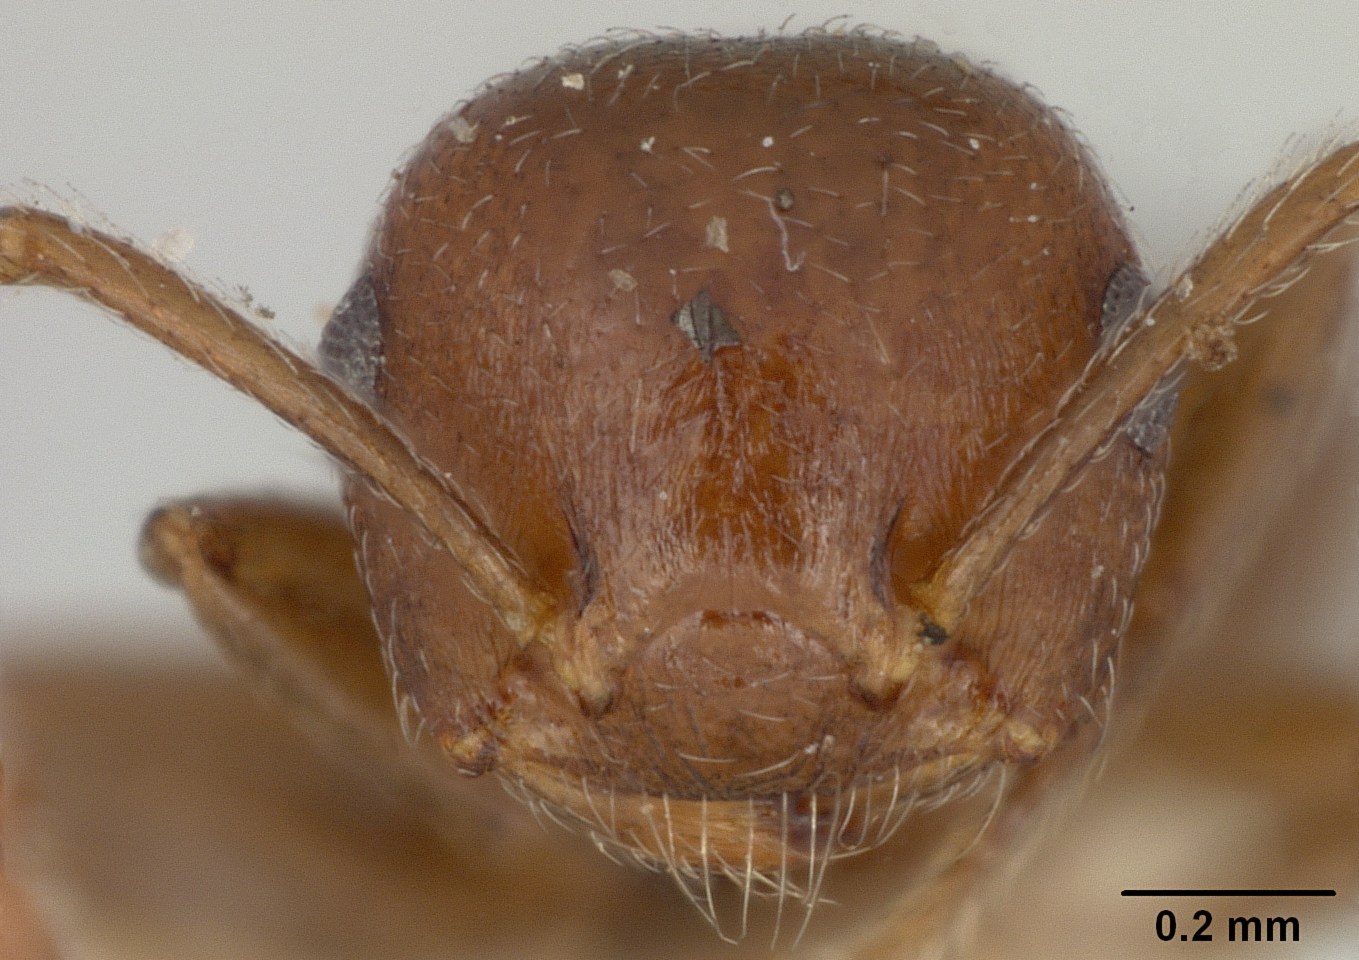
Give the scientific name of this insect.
Crematogaster manni
